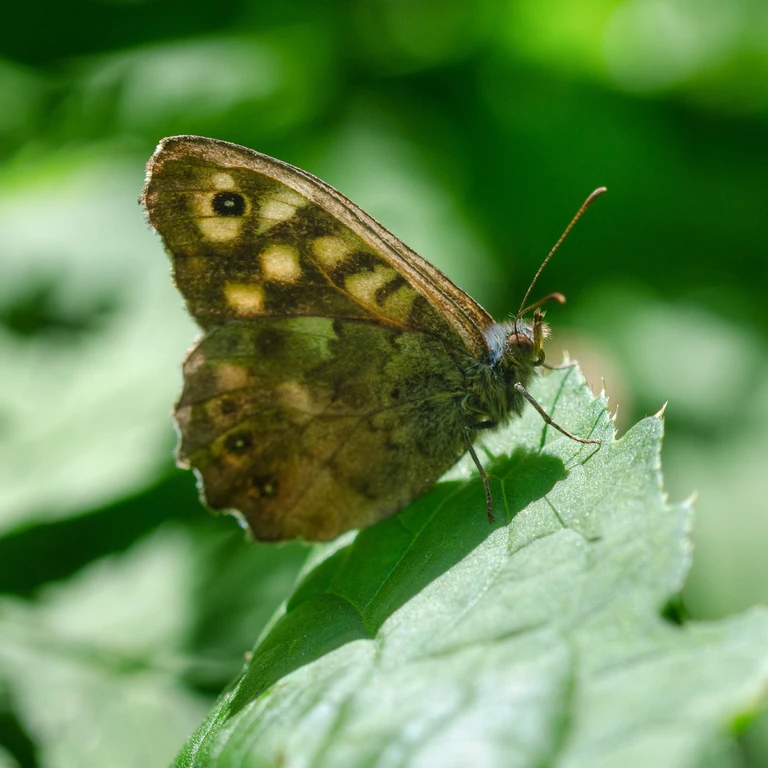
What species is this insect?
Pararge aegeria
